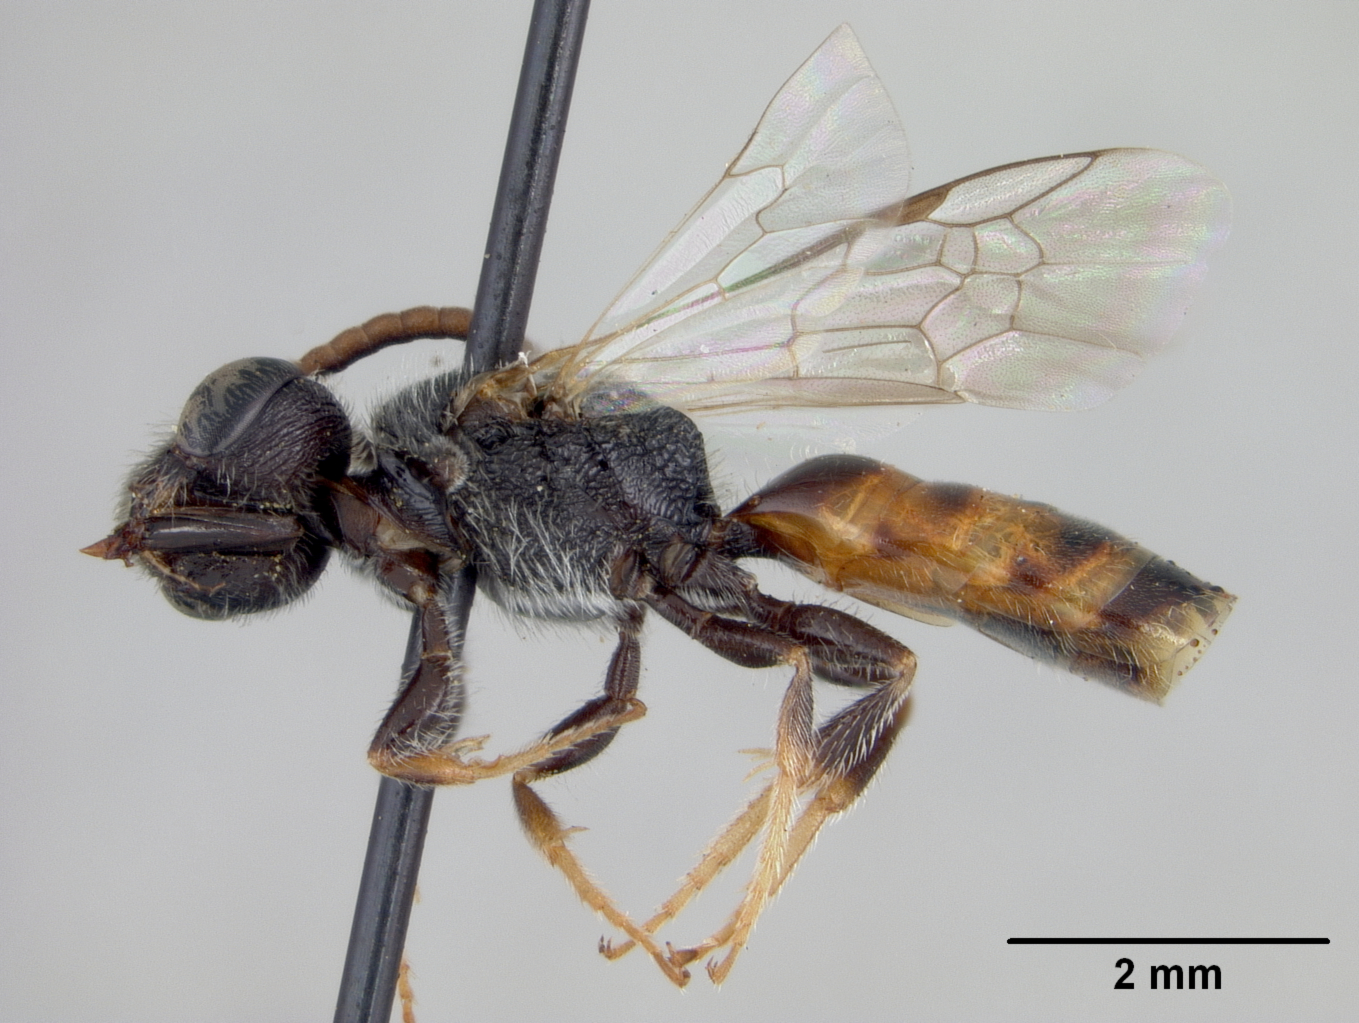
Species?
Sphecodes millsi
